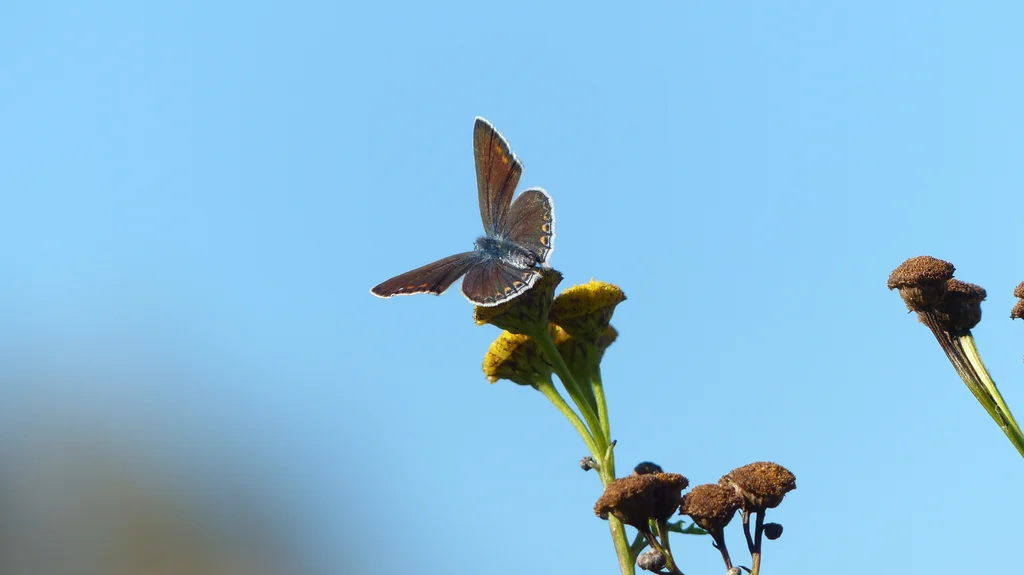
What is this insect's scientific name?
Polyommatus icarus
